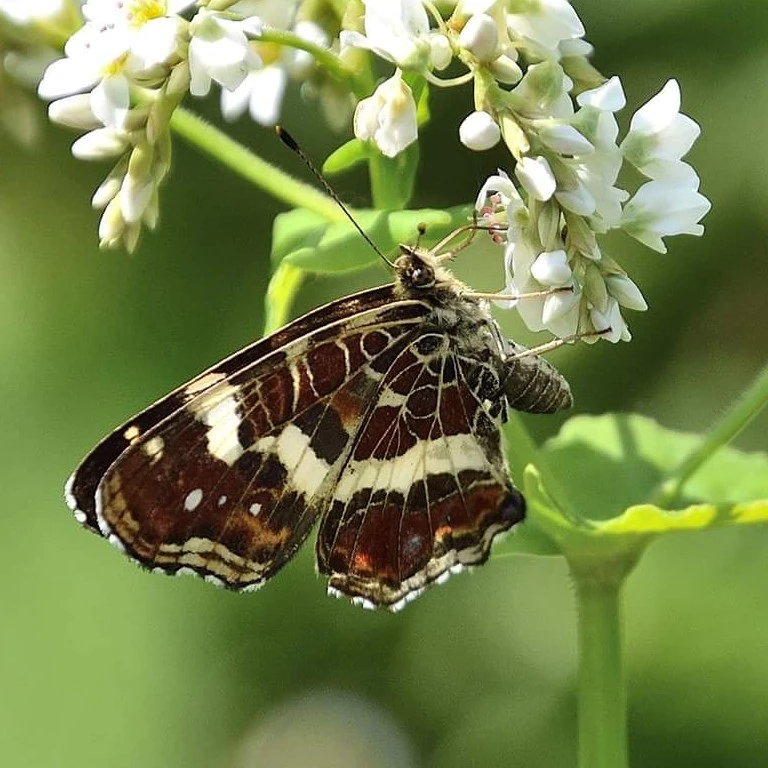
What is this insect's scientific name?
Araschnia levana
